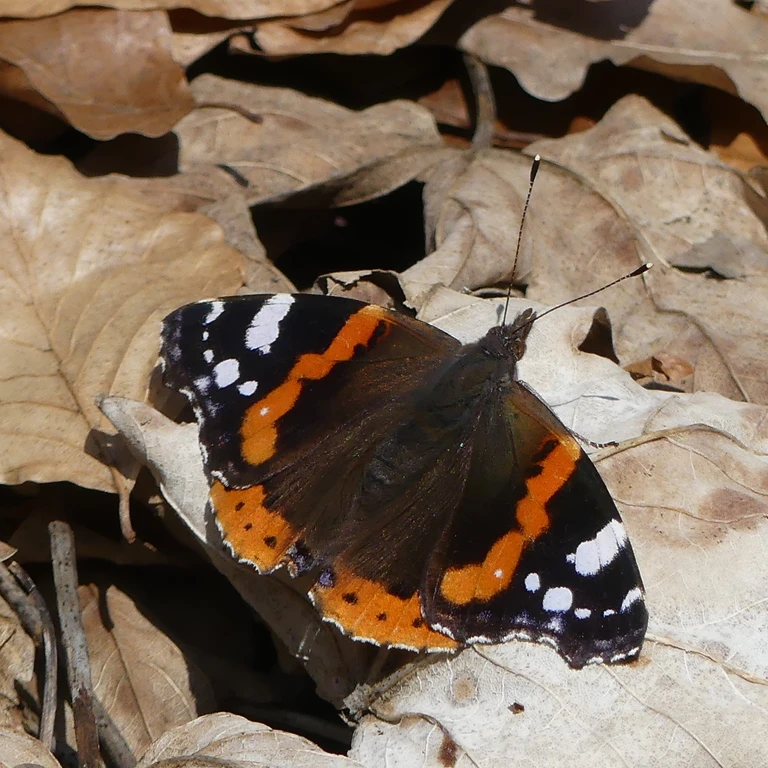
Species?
Vanessa atalanta
